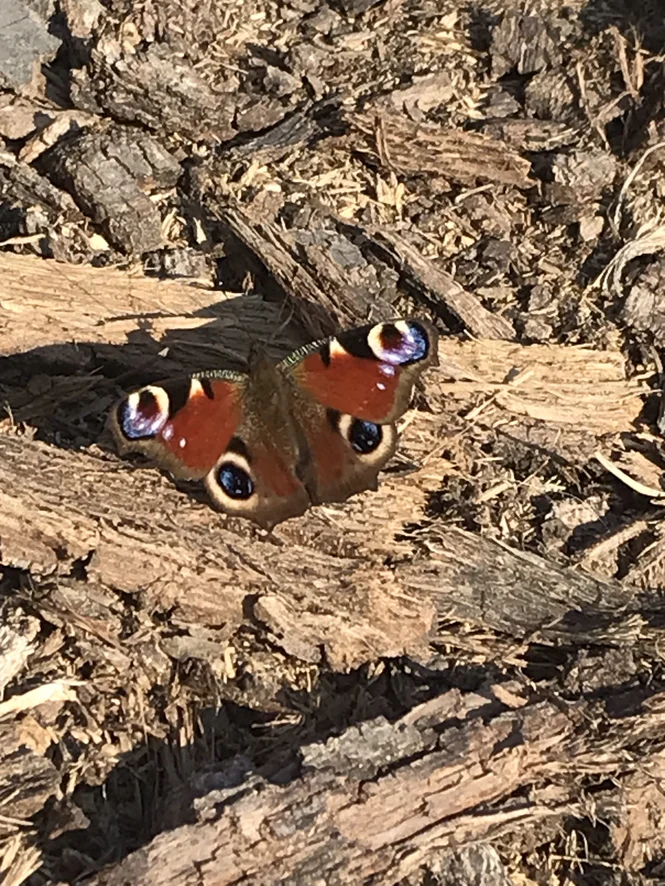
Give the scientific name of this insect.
Aglais io
